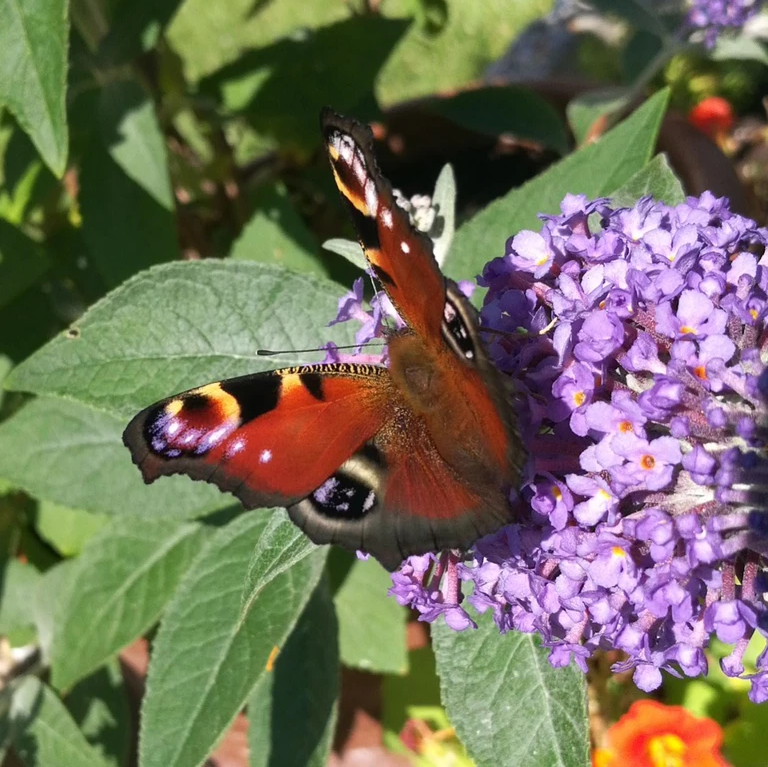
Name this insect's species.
Aglais io
